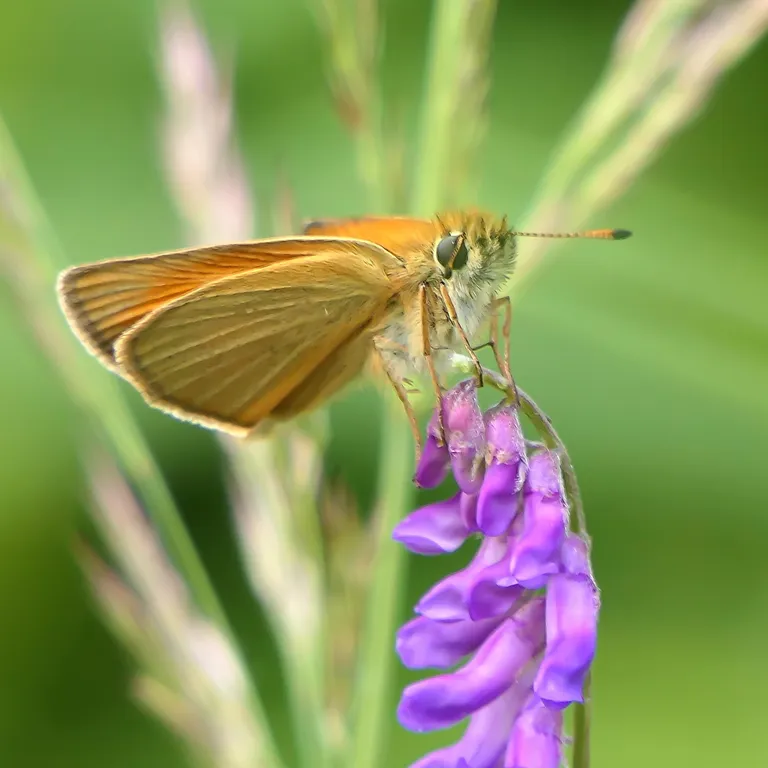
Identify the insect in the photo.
Thymelicus lineola
